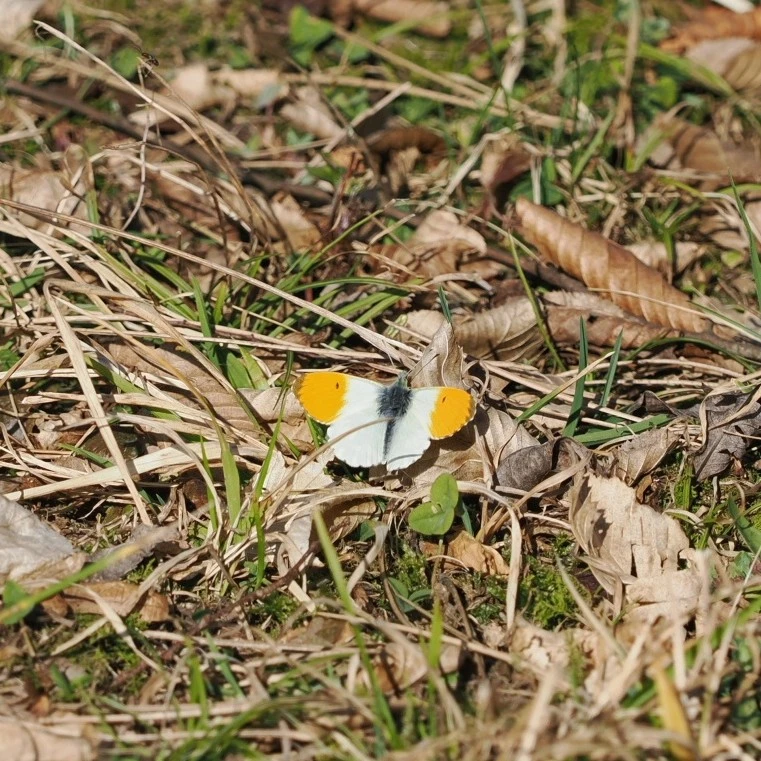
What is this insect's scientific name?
Anthocharis cardamines
